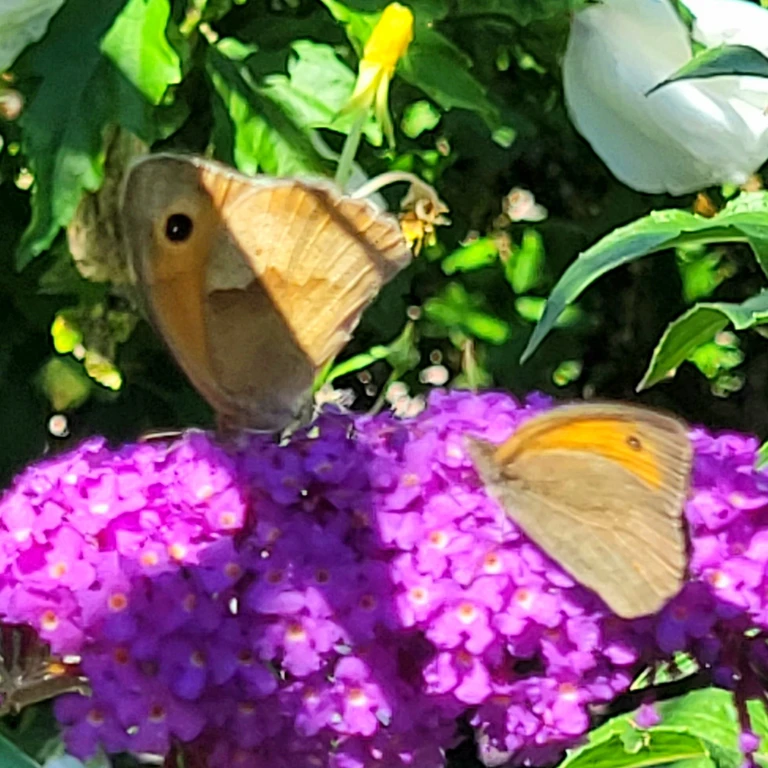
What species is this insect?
Maniola jurtina
